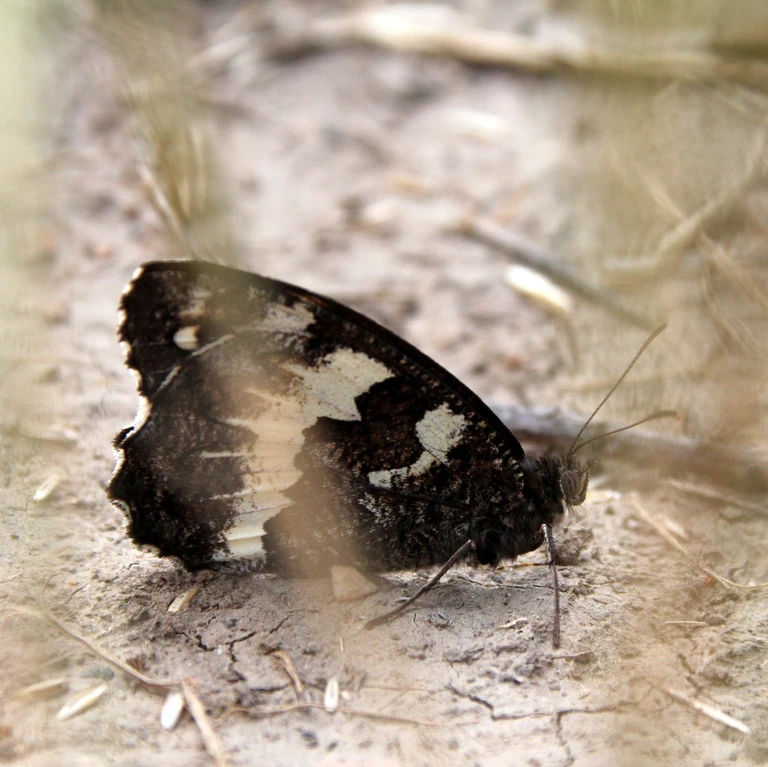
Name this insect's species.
Brintesia circe
